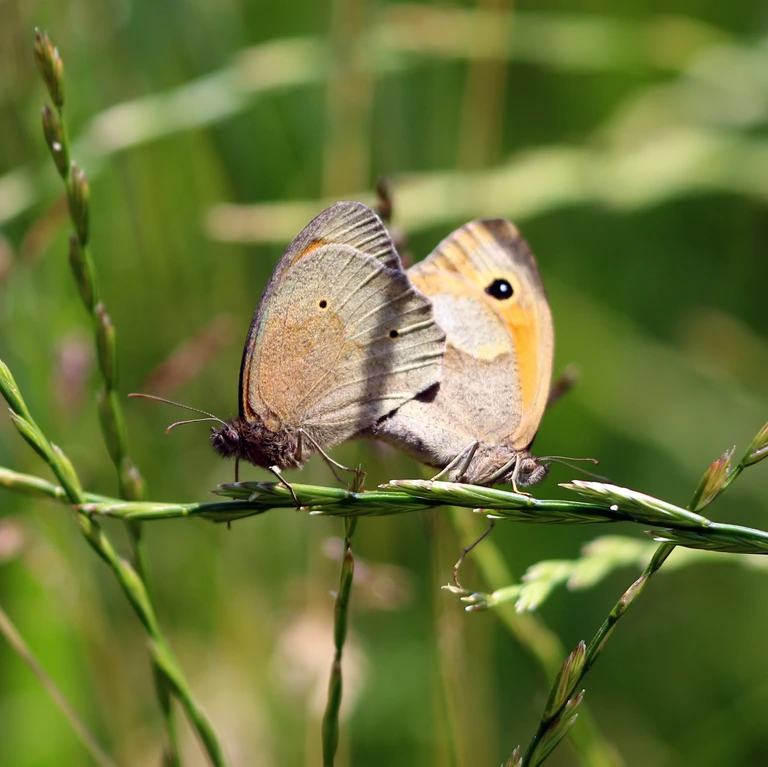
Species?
Maniola jurtina
